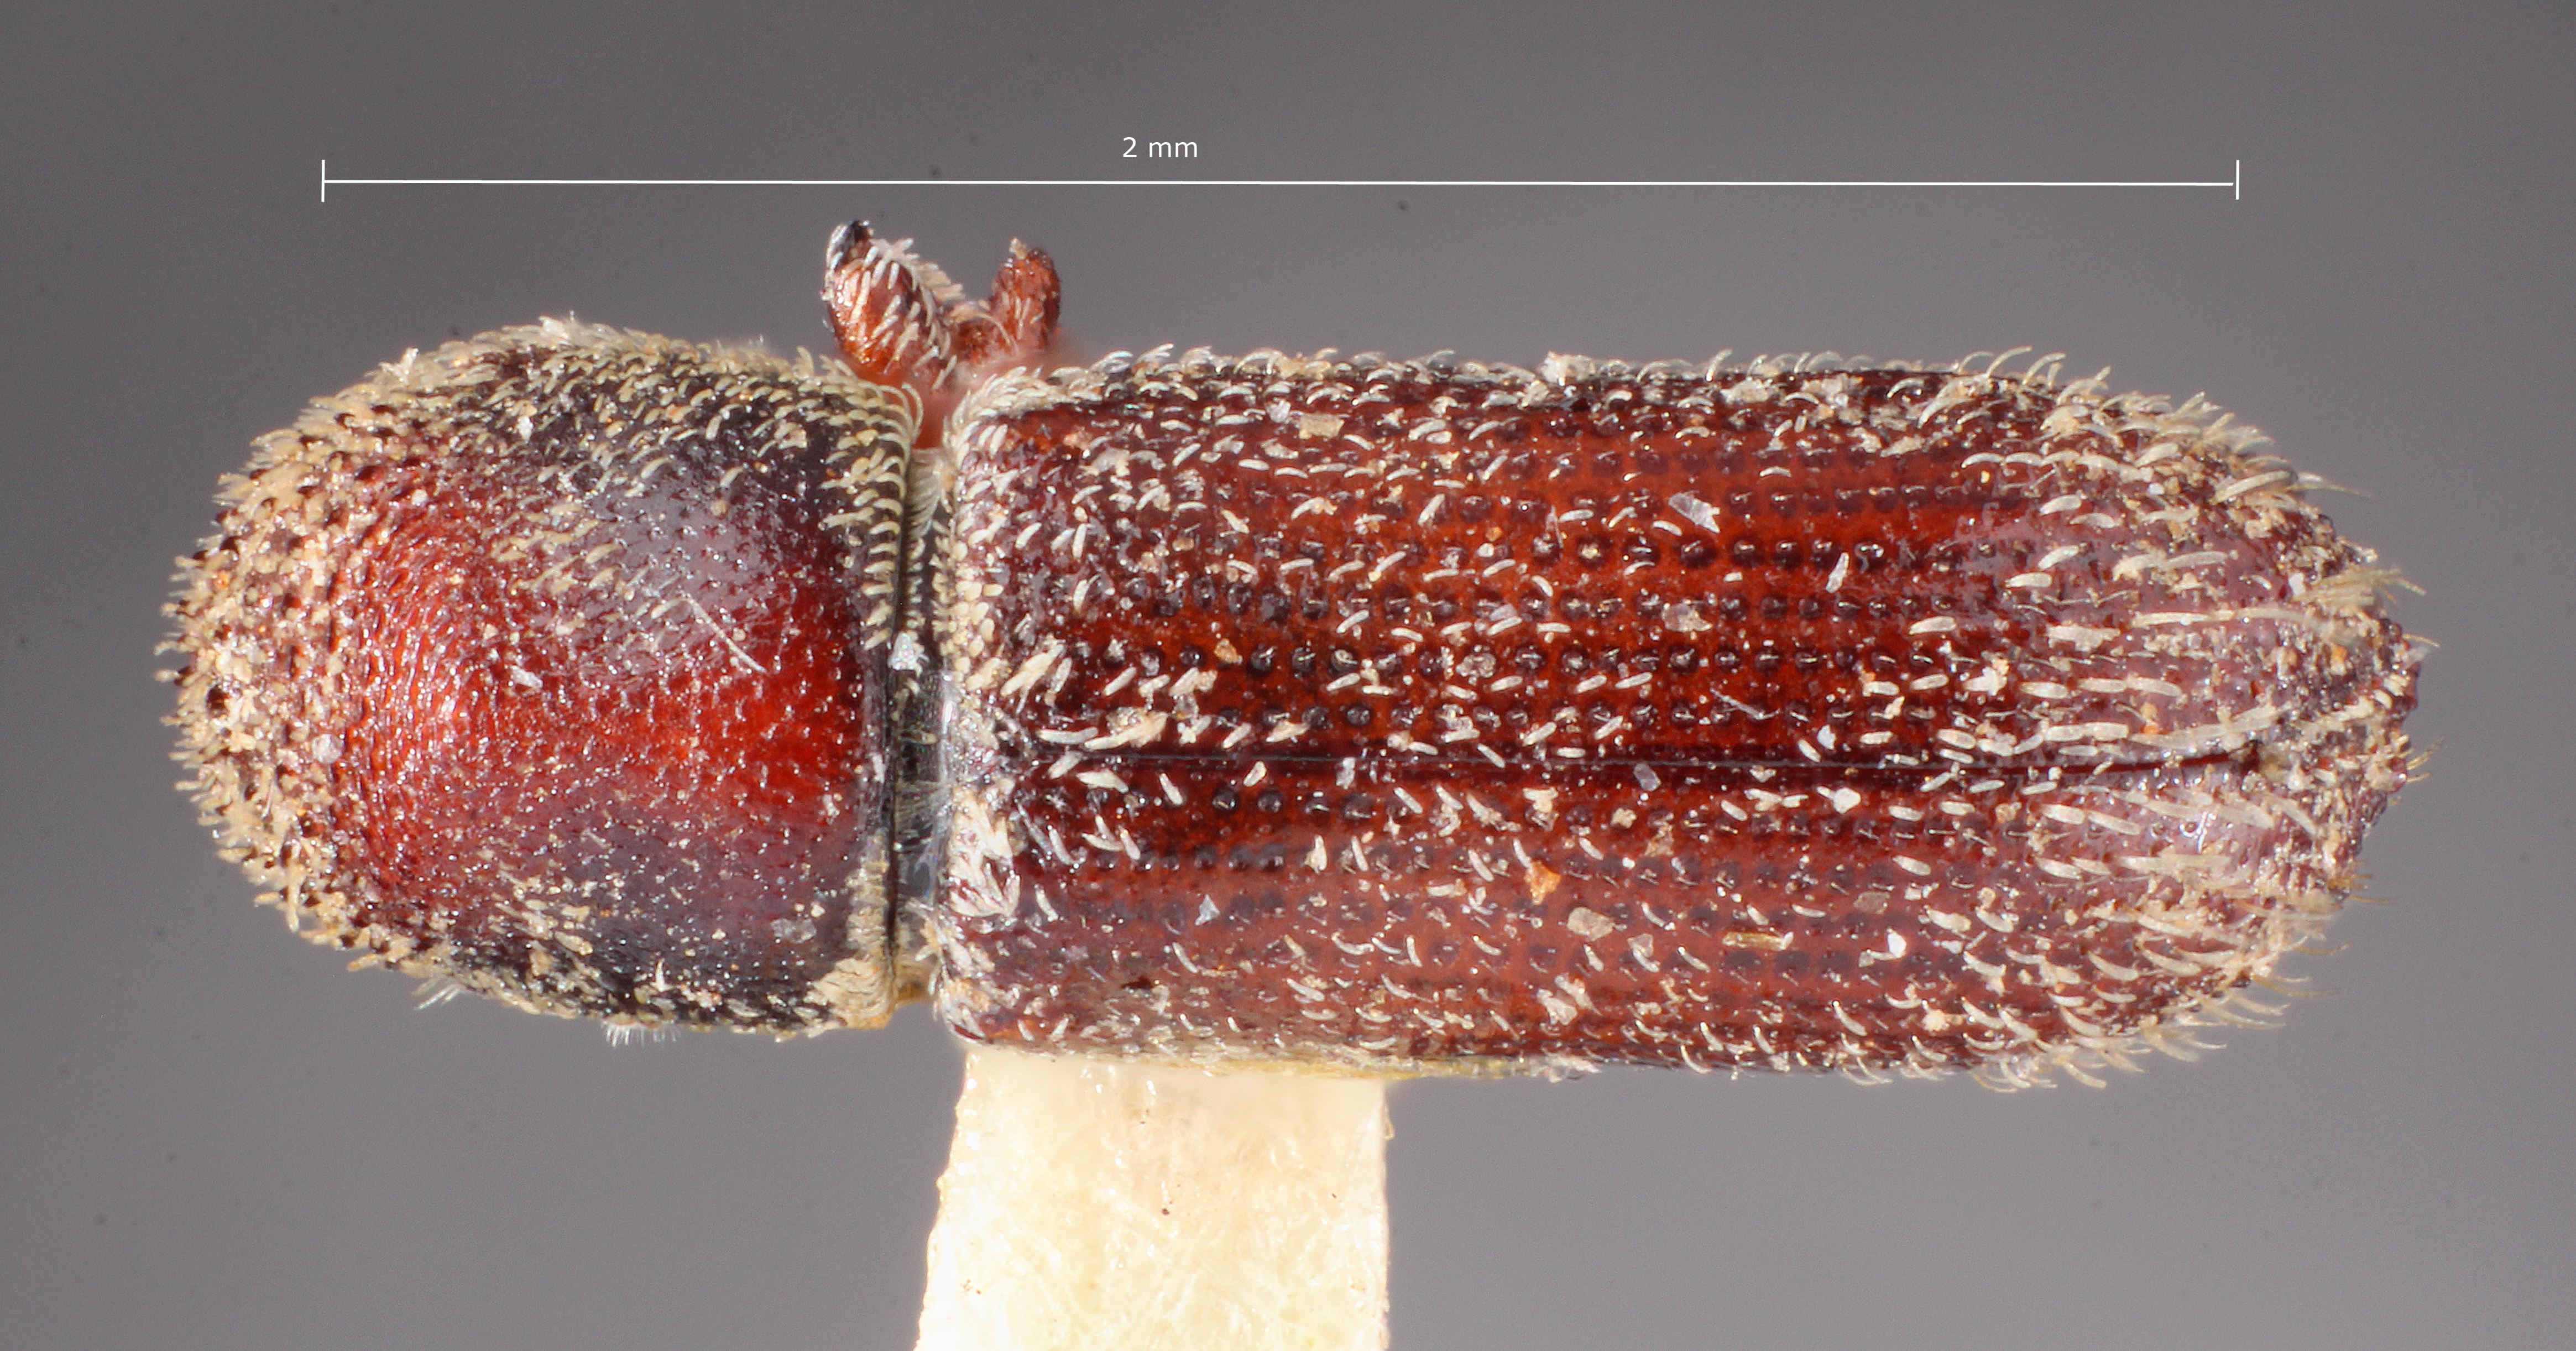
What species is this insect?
Micracis knulli
